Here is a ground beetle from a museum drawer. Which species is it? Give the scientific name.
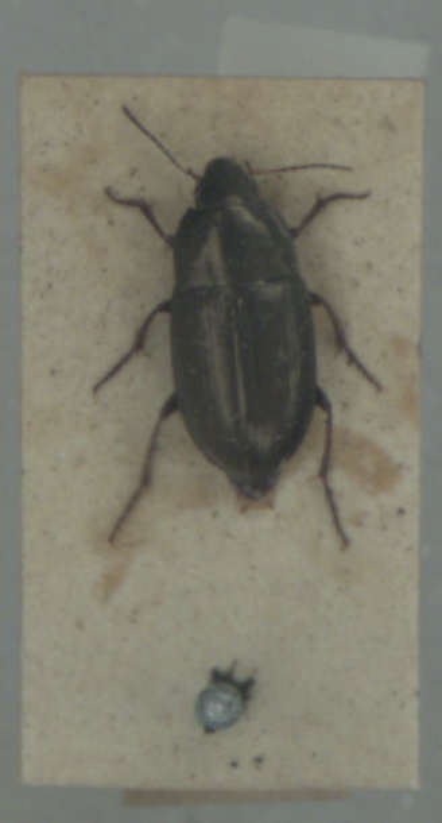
Amara aenea
